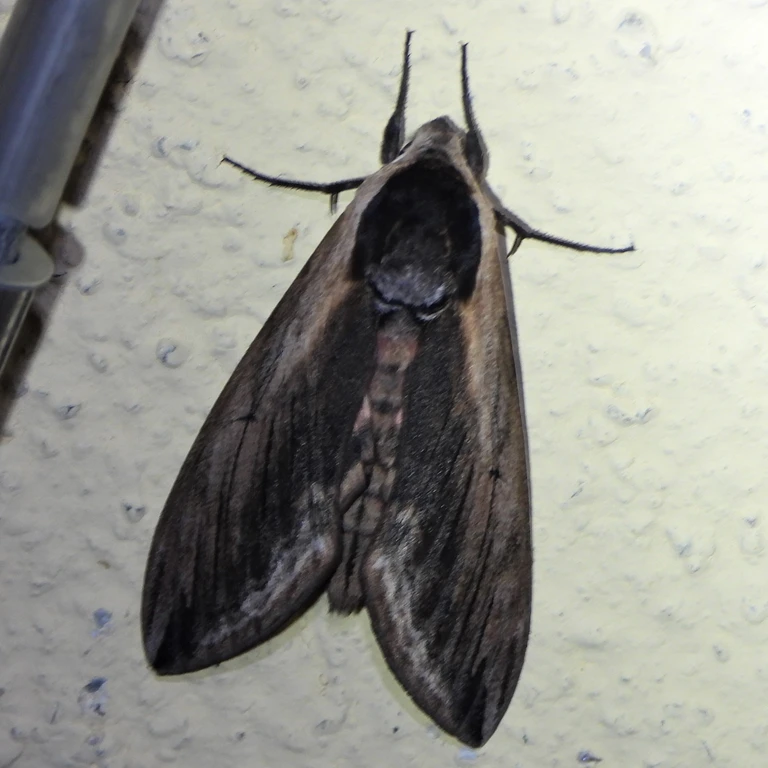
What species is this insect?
Sphinx ligustri
